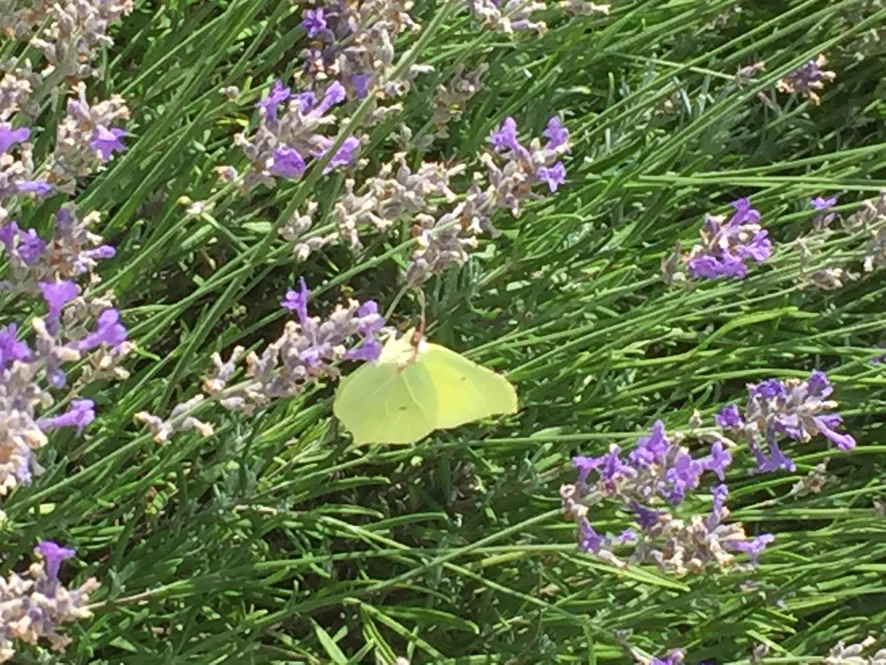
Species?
Gonepteryx rhamni
